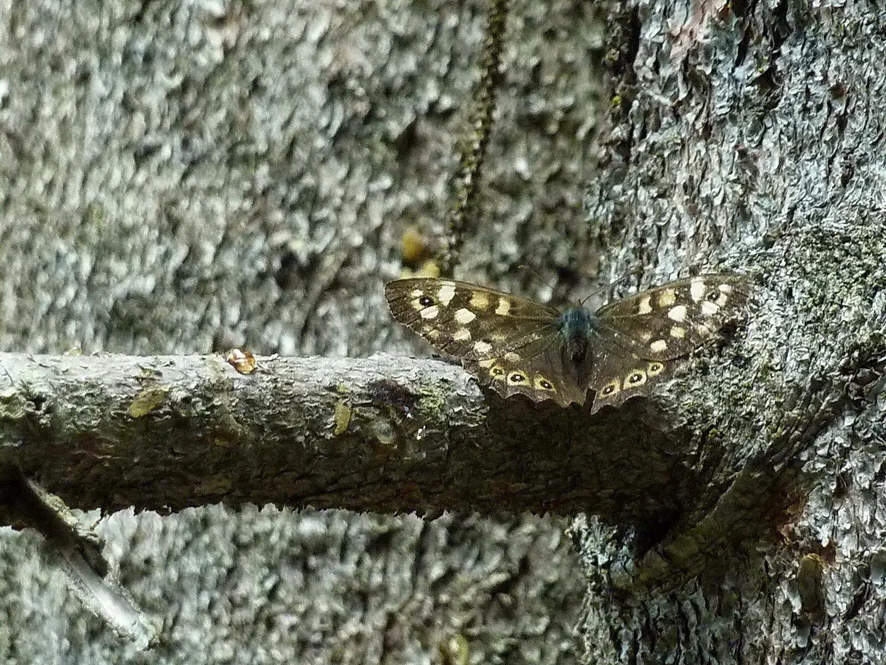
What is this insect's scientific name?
Pararge aegeria
